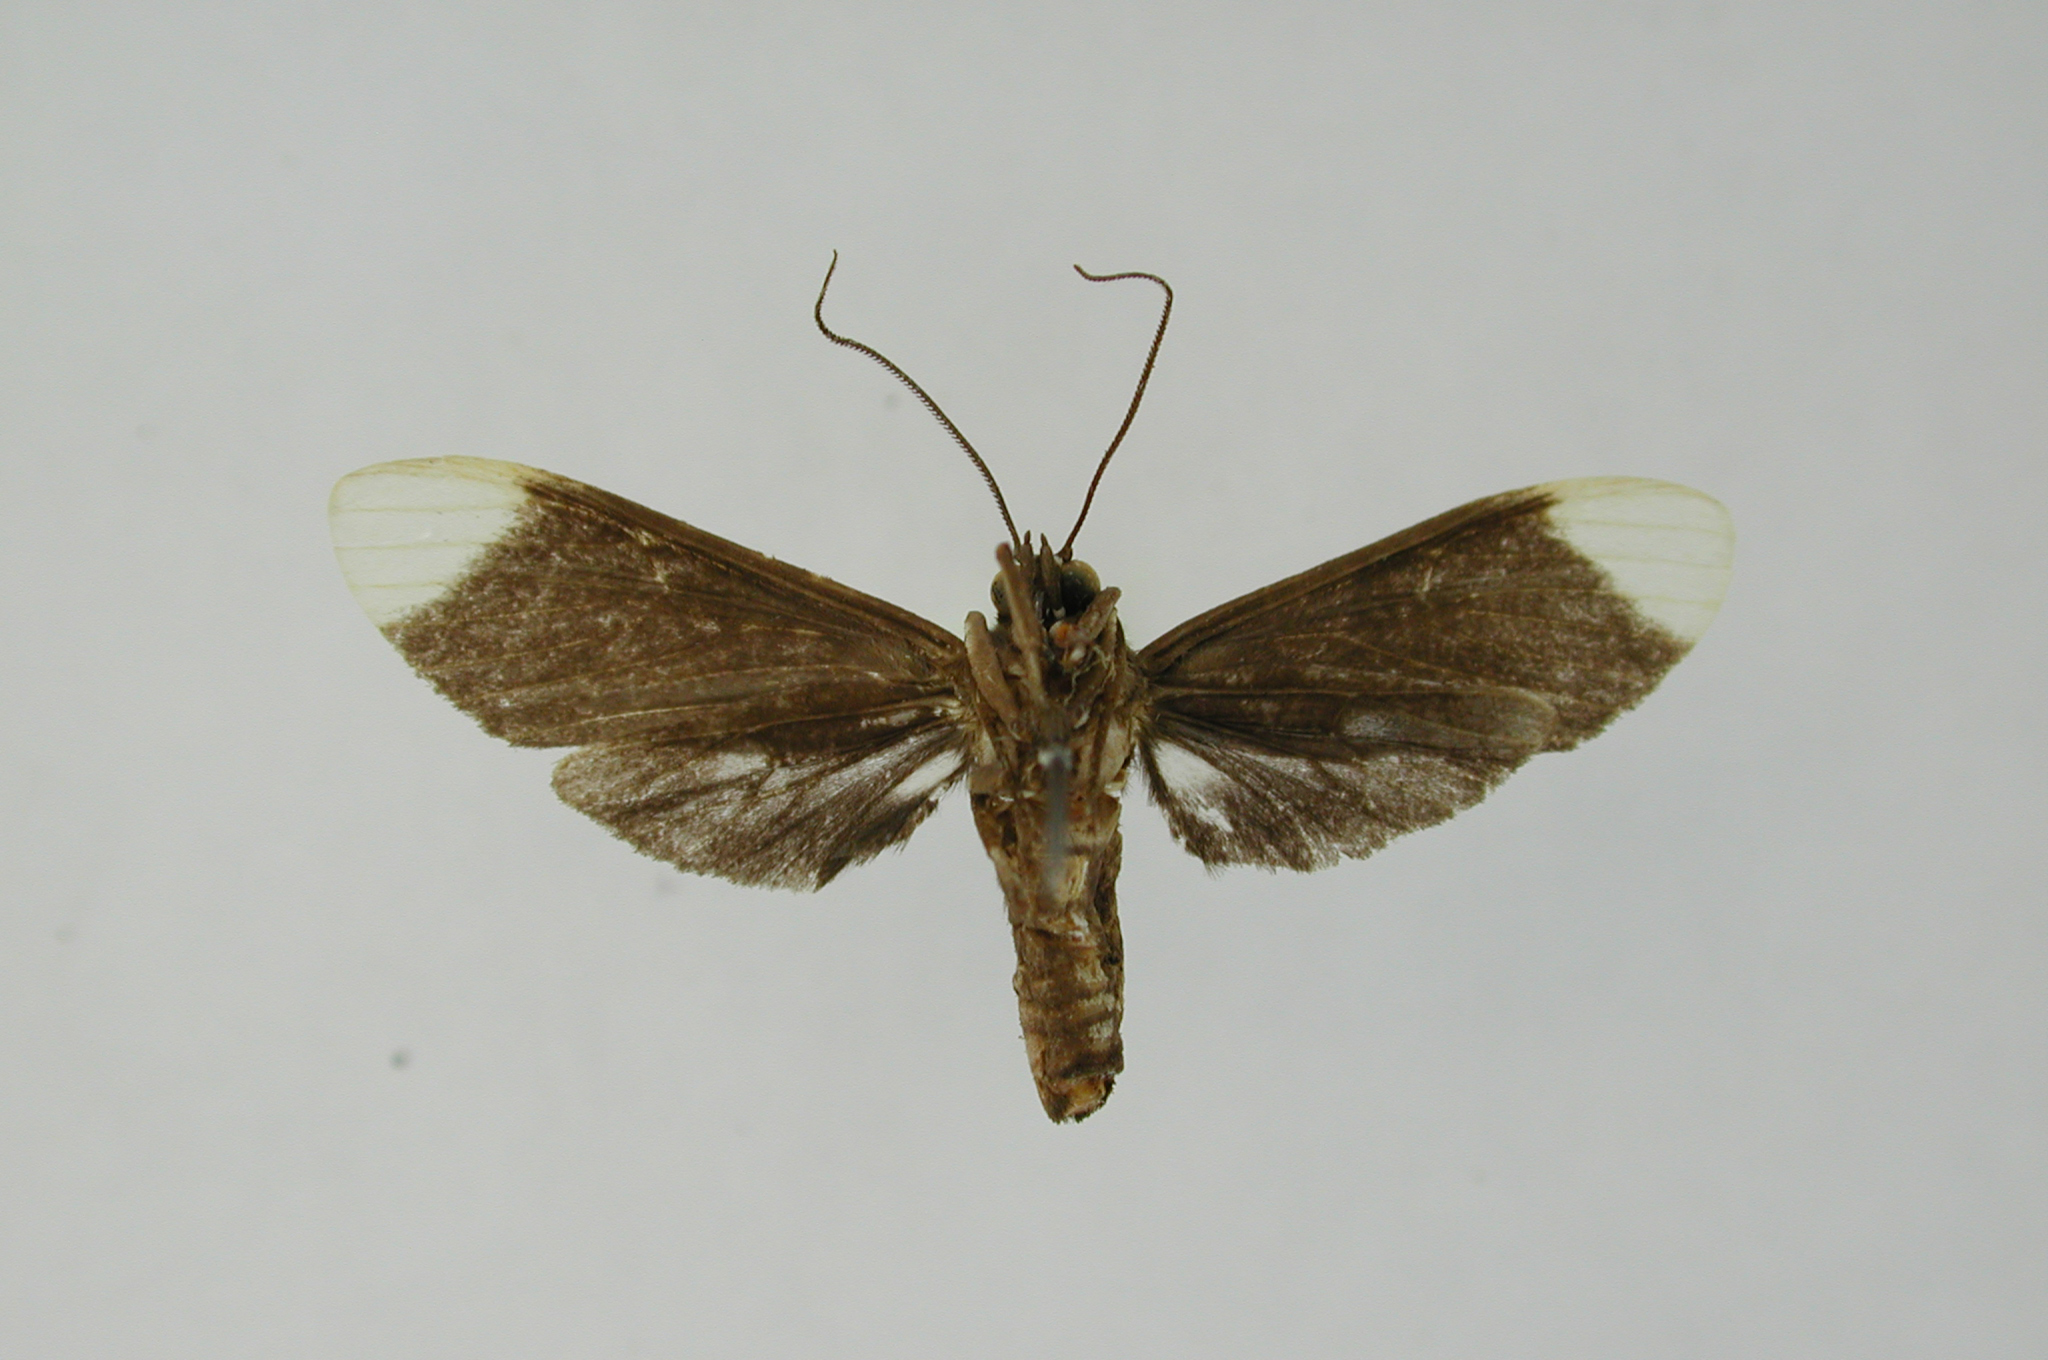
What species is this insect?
Episcepsis capyscoides
